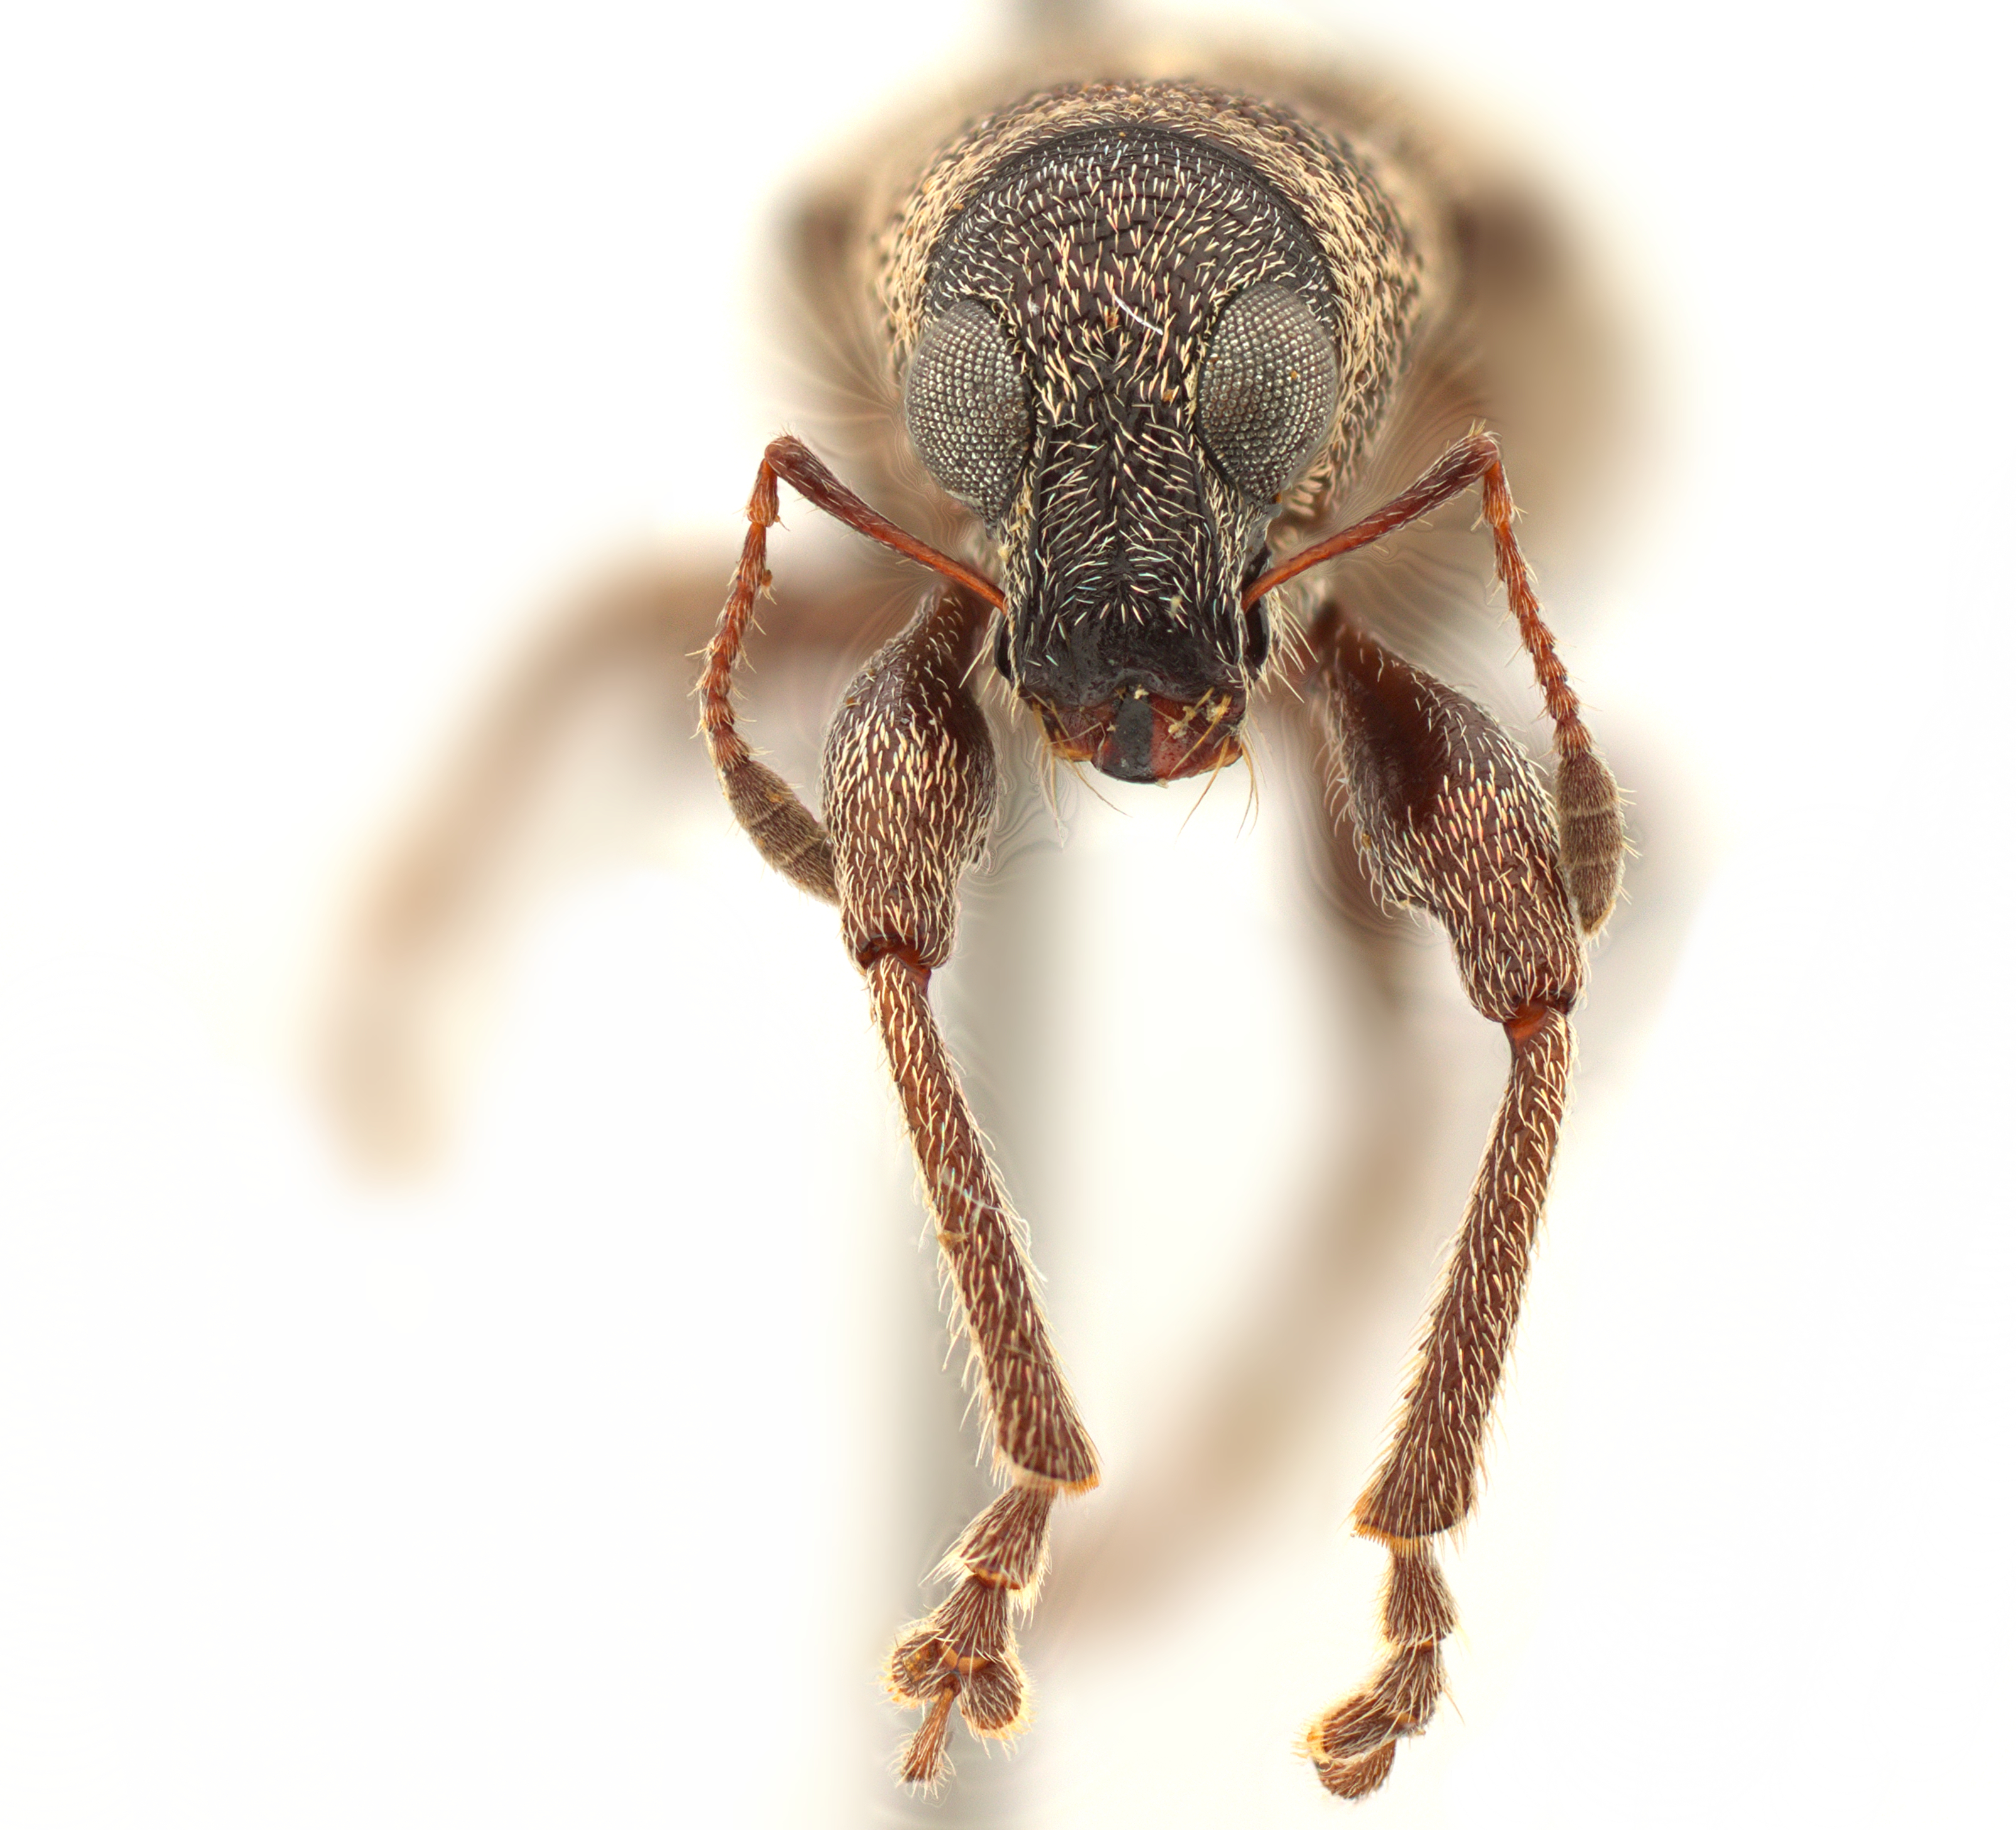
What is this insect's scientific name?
Cratopus viridisparsus
